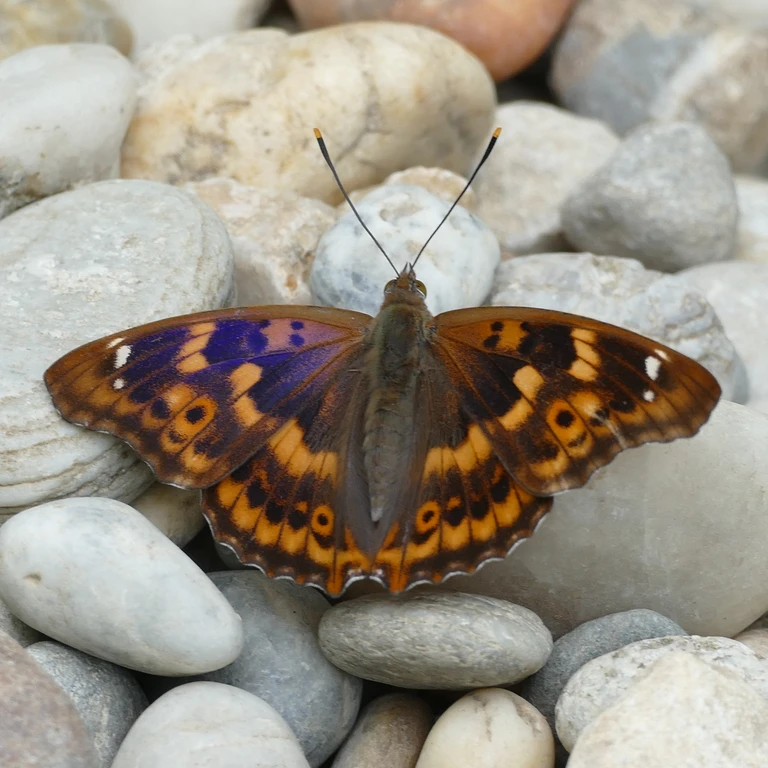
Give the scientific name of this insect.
Apatura ilia
